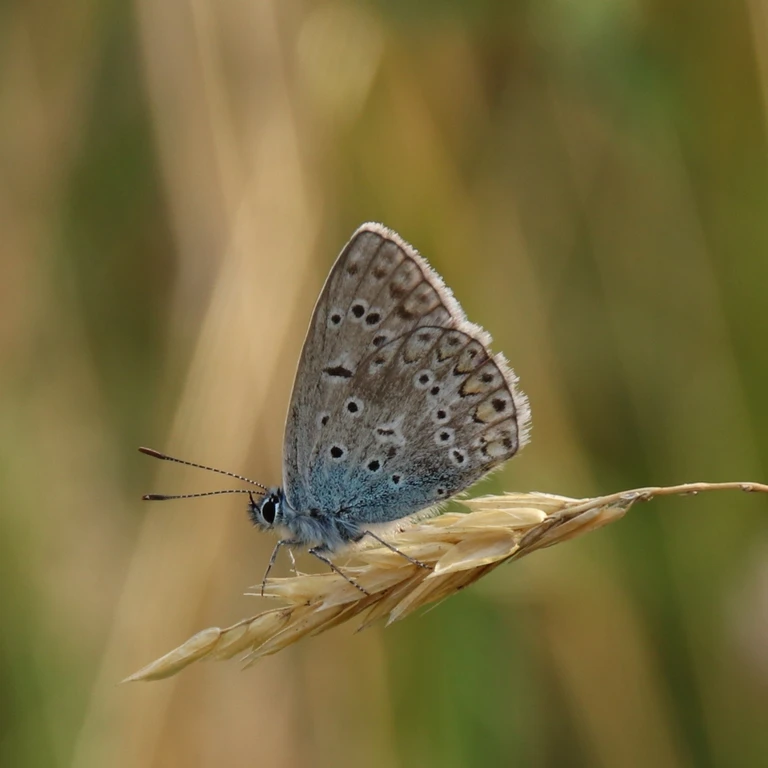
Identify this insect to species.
Polyommatus icarus
